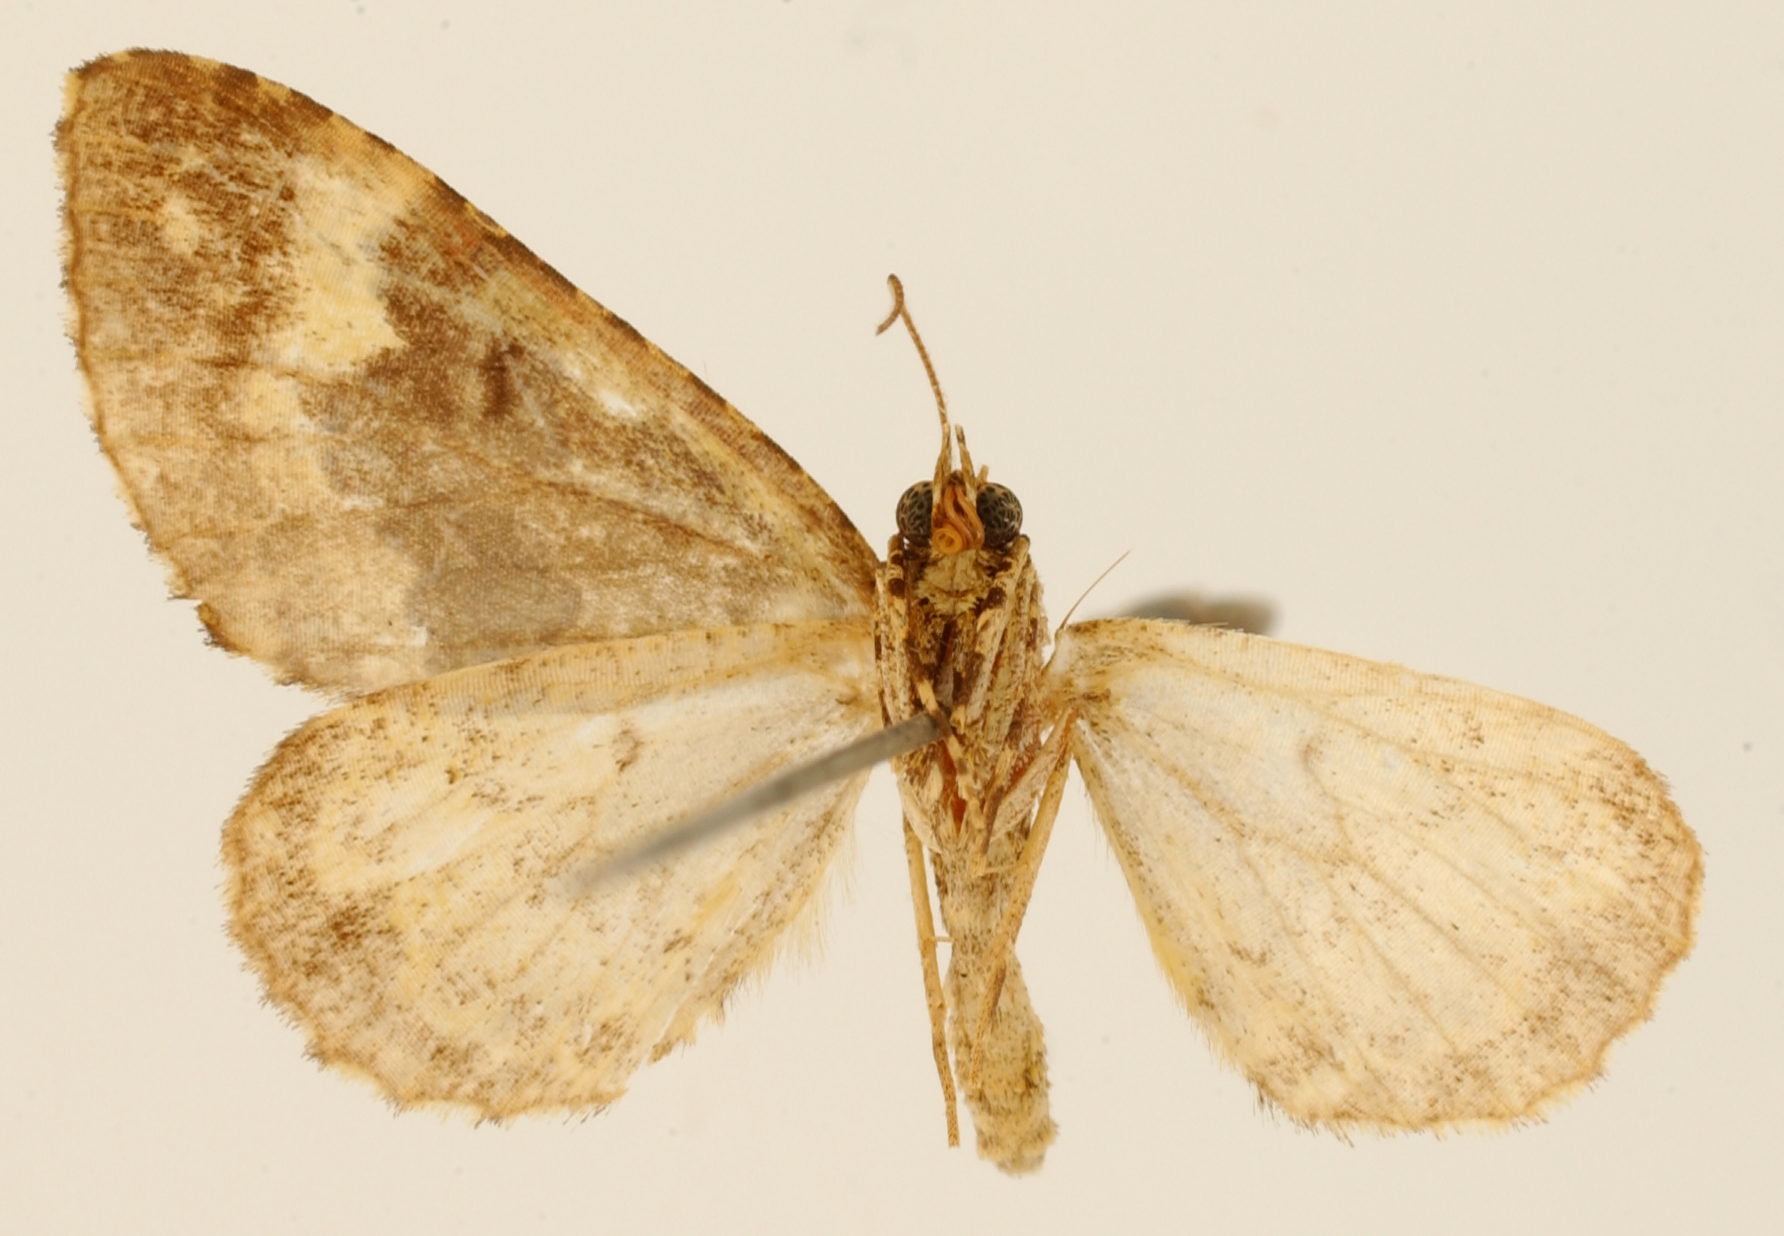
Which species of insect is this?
Eriopygidia viridissima
